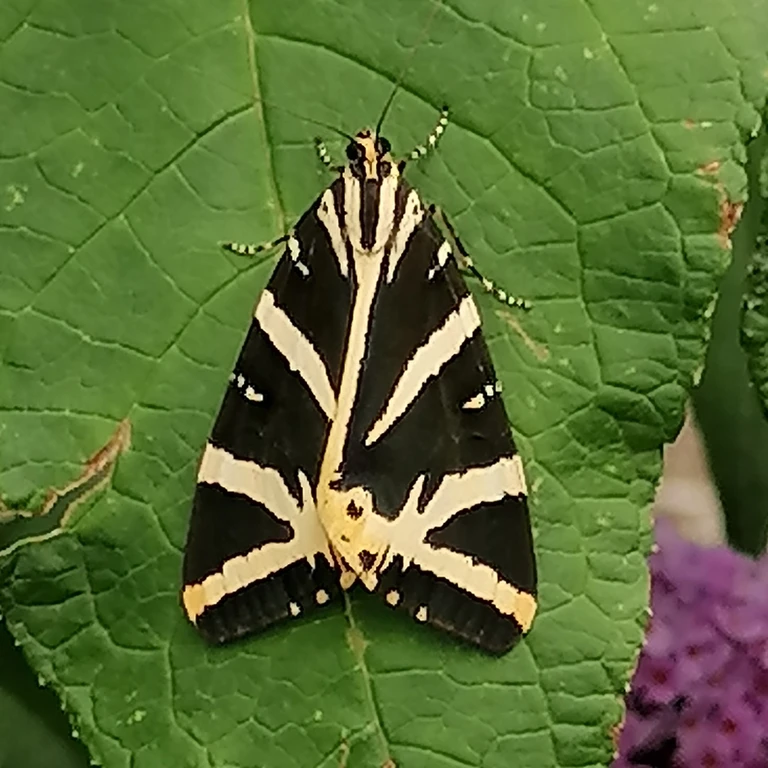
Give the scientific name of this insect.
Euplagia quadripunctaria
